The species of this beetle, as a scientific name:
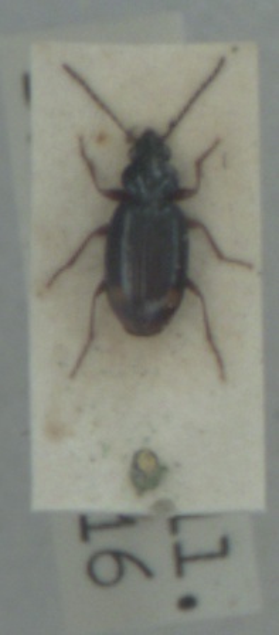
Bembidion biguttatum
